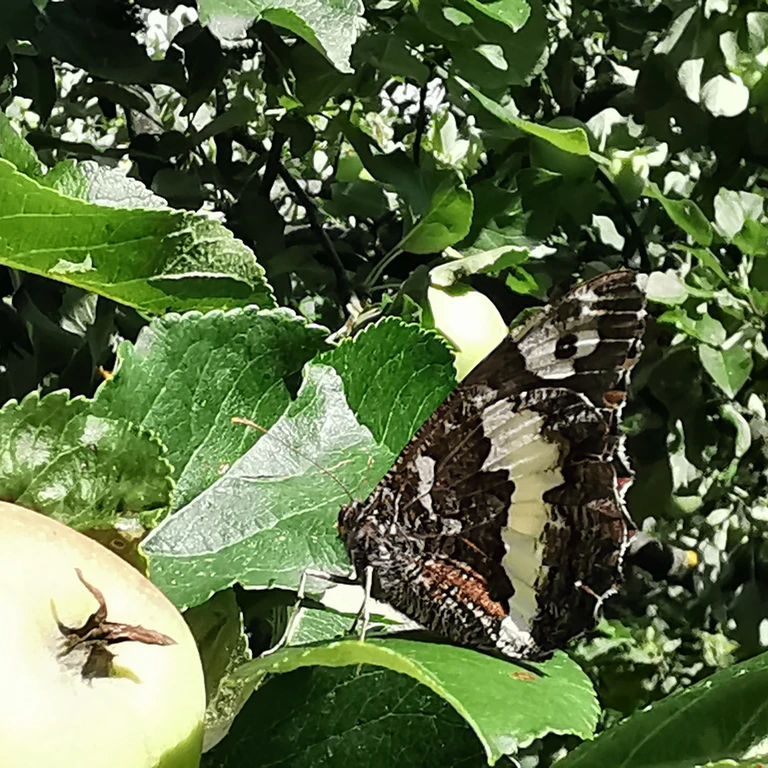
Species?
Brintesia circe
